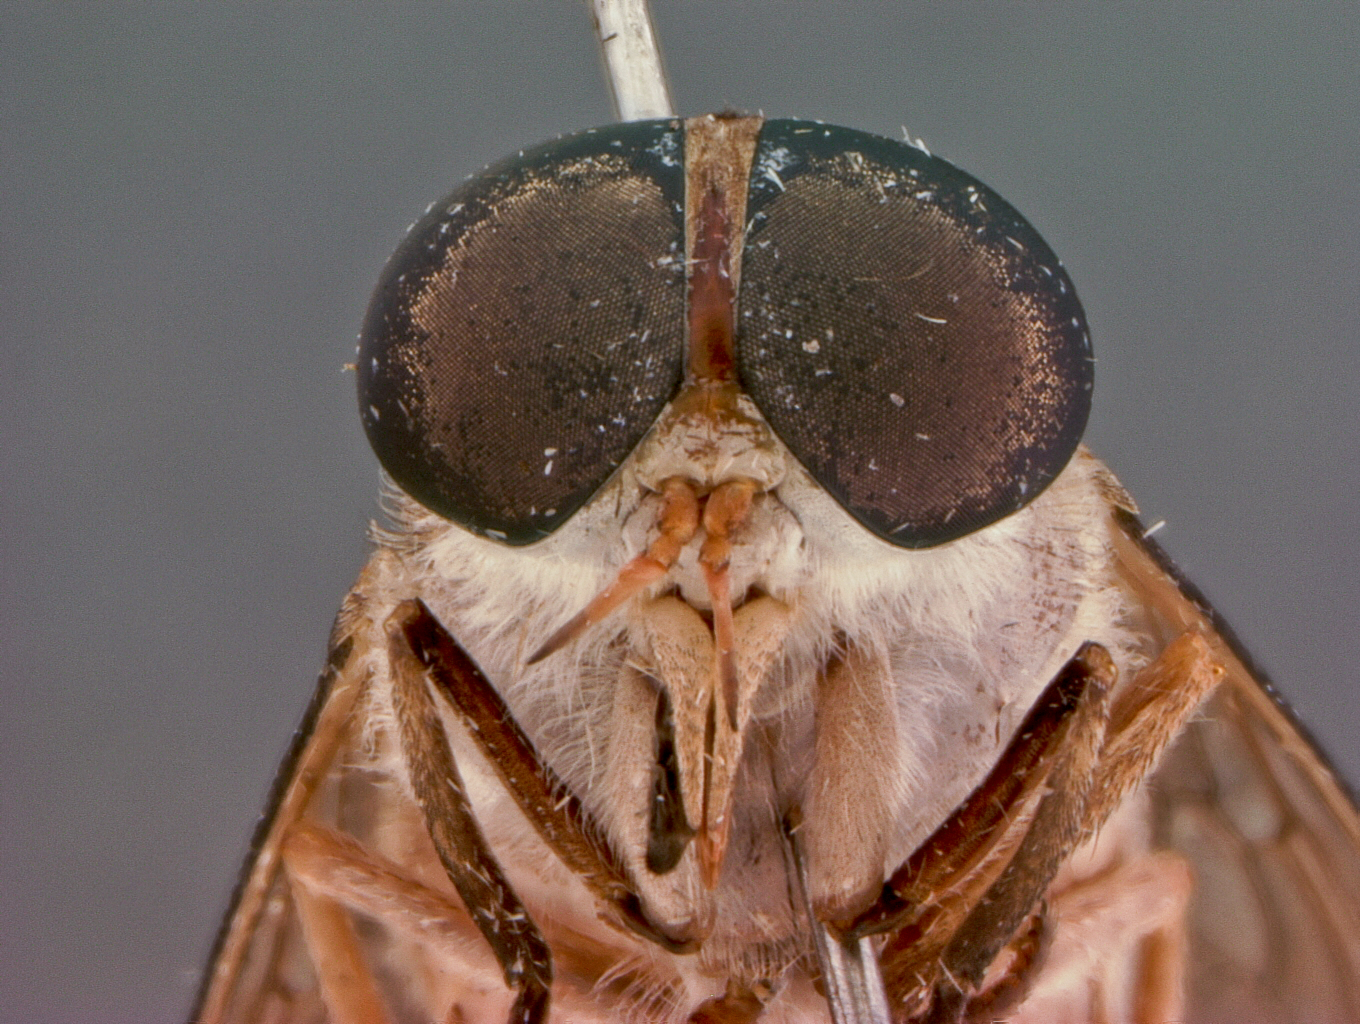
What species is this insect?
Tabanus wilpattuensis
